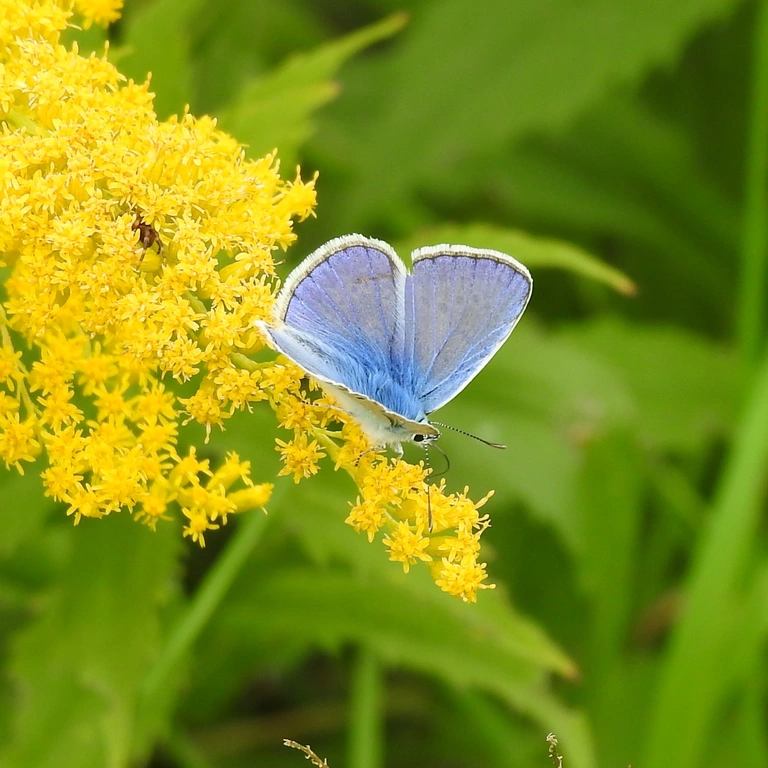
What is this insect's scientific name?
Polyommatus icarus
